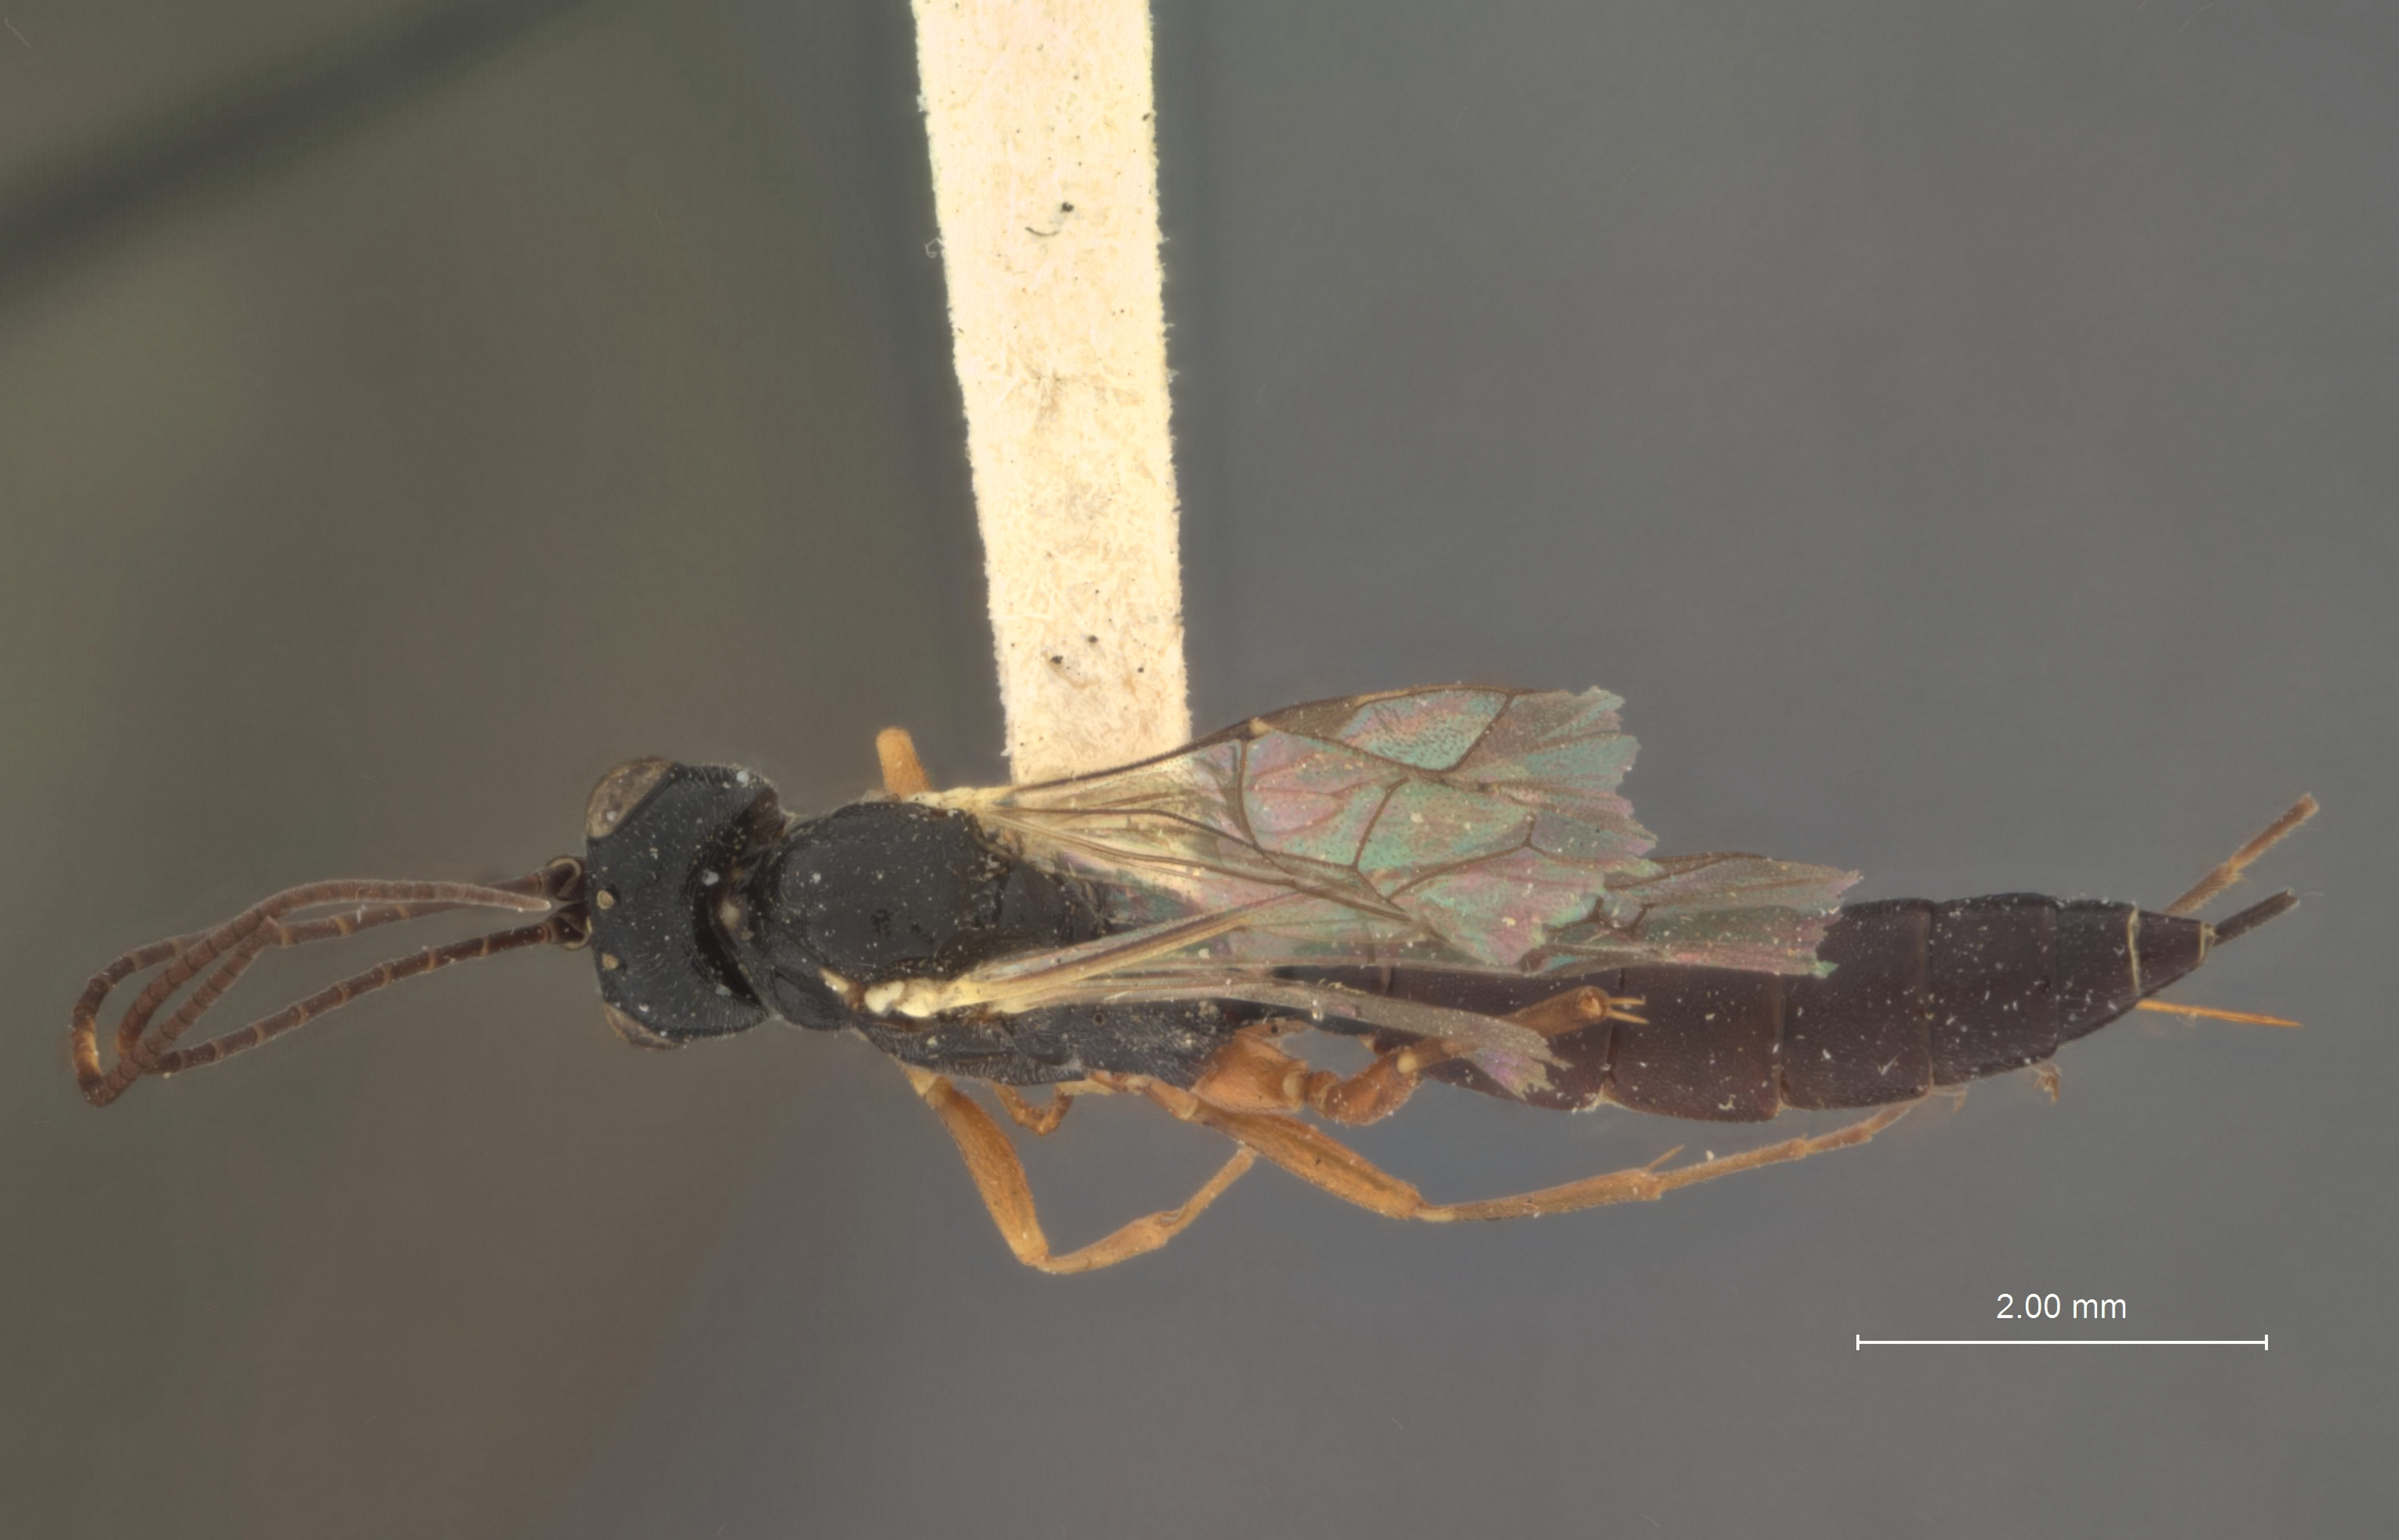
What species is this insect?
Ischnopsidea coloradensis
